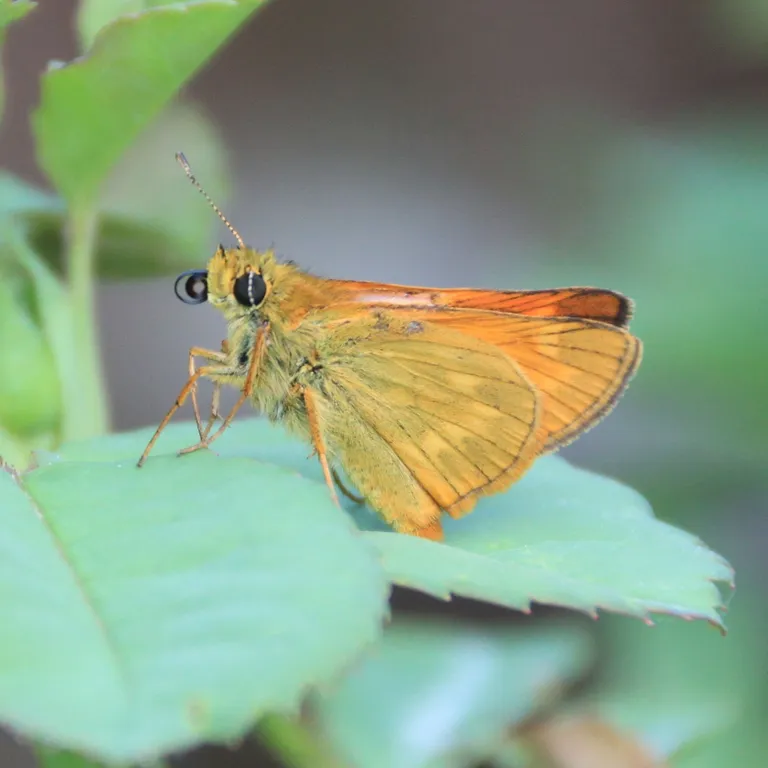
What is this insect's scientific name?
Ochlodes sylvanus (also Ochlodes venata)
